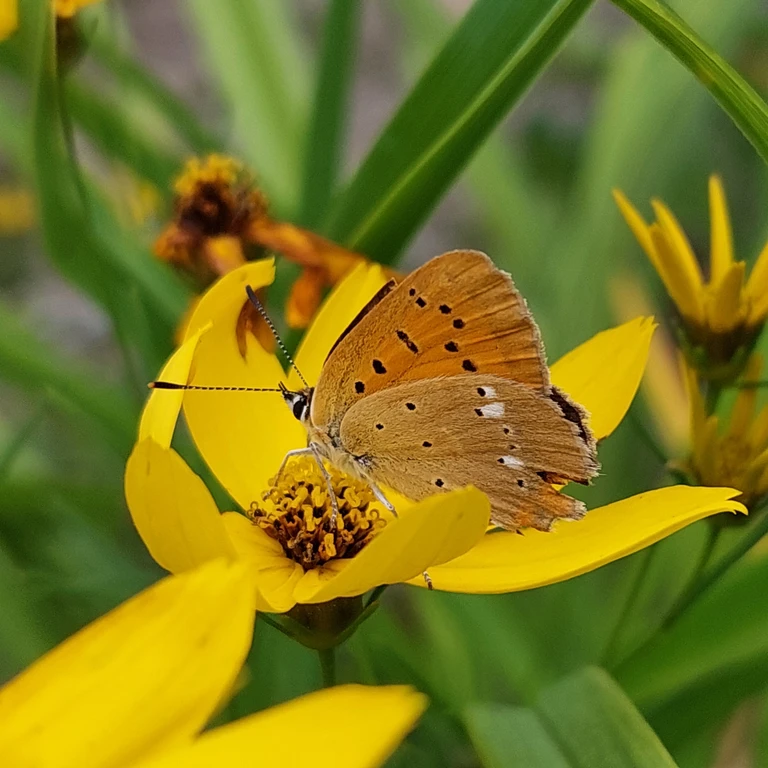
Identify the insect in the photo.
Lycaena virgaureae
